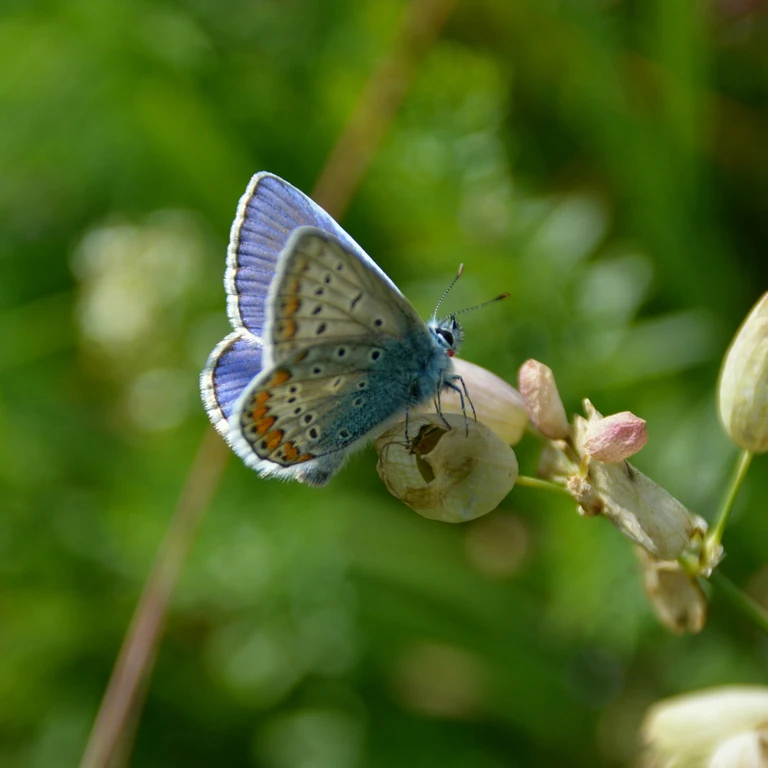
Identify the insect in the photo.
Polyommatus icarus
